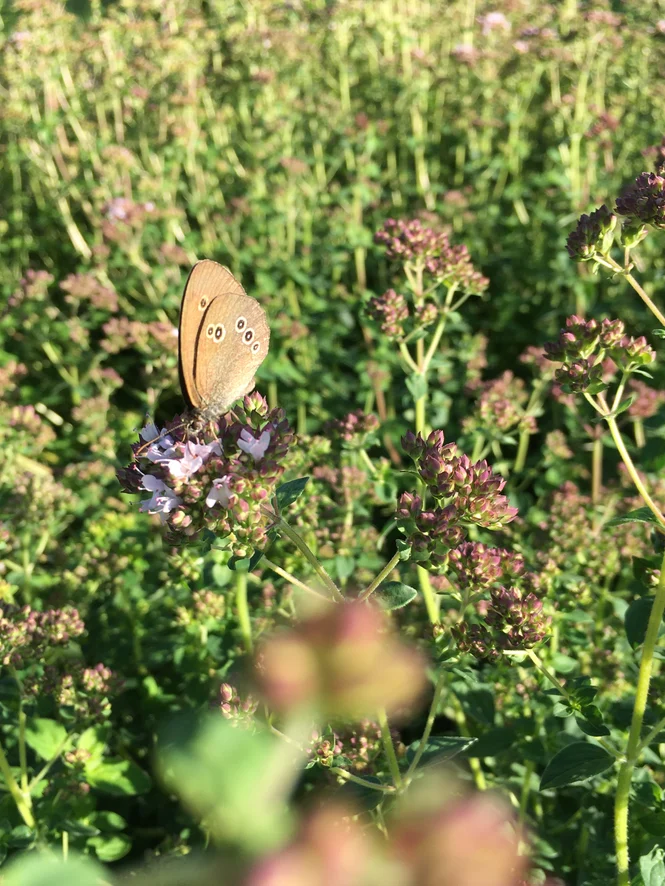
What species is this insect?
Aphantopus hyperantus
